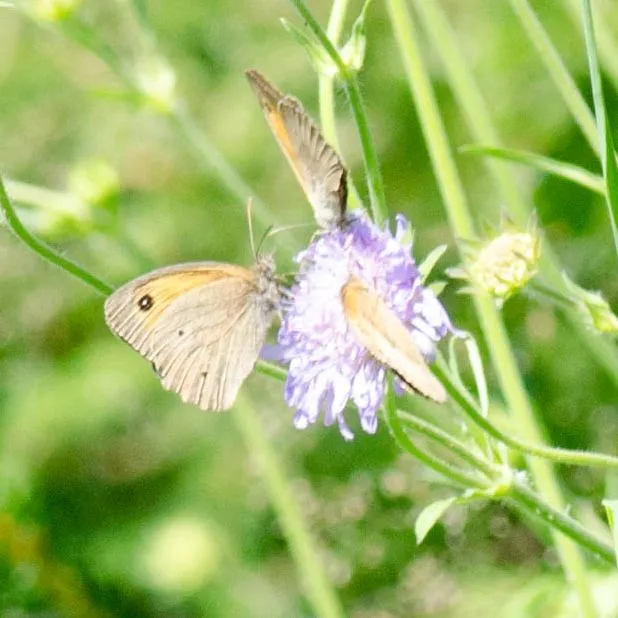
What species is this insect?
Maniola jurtina
